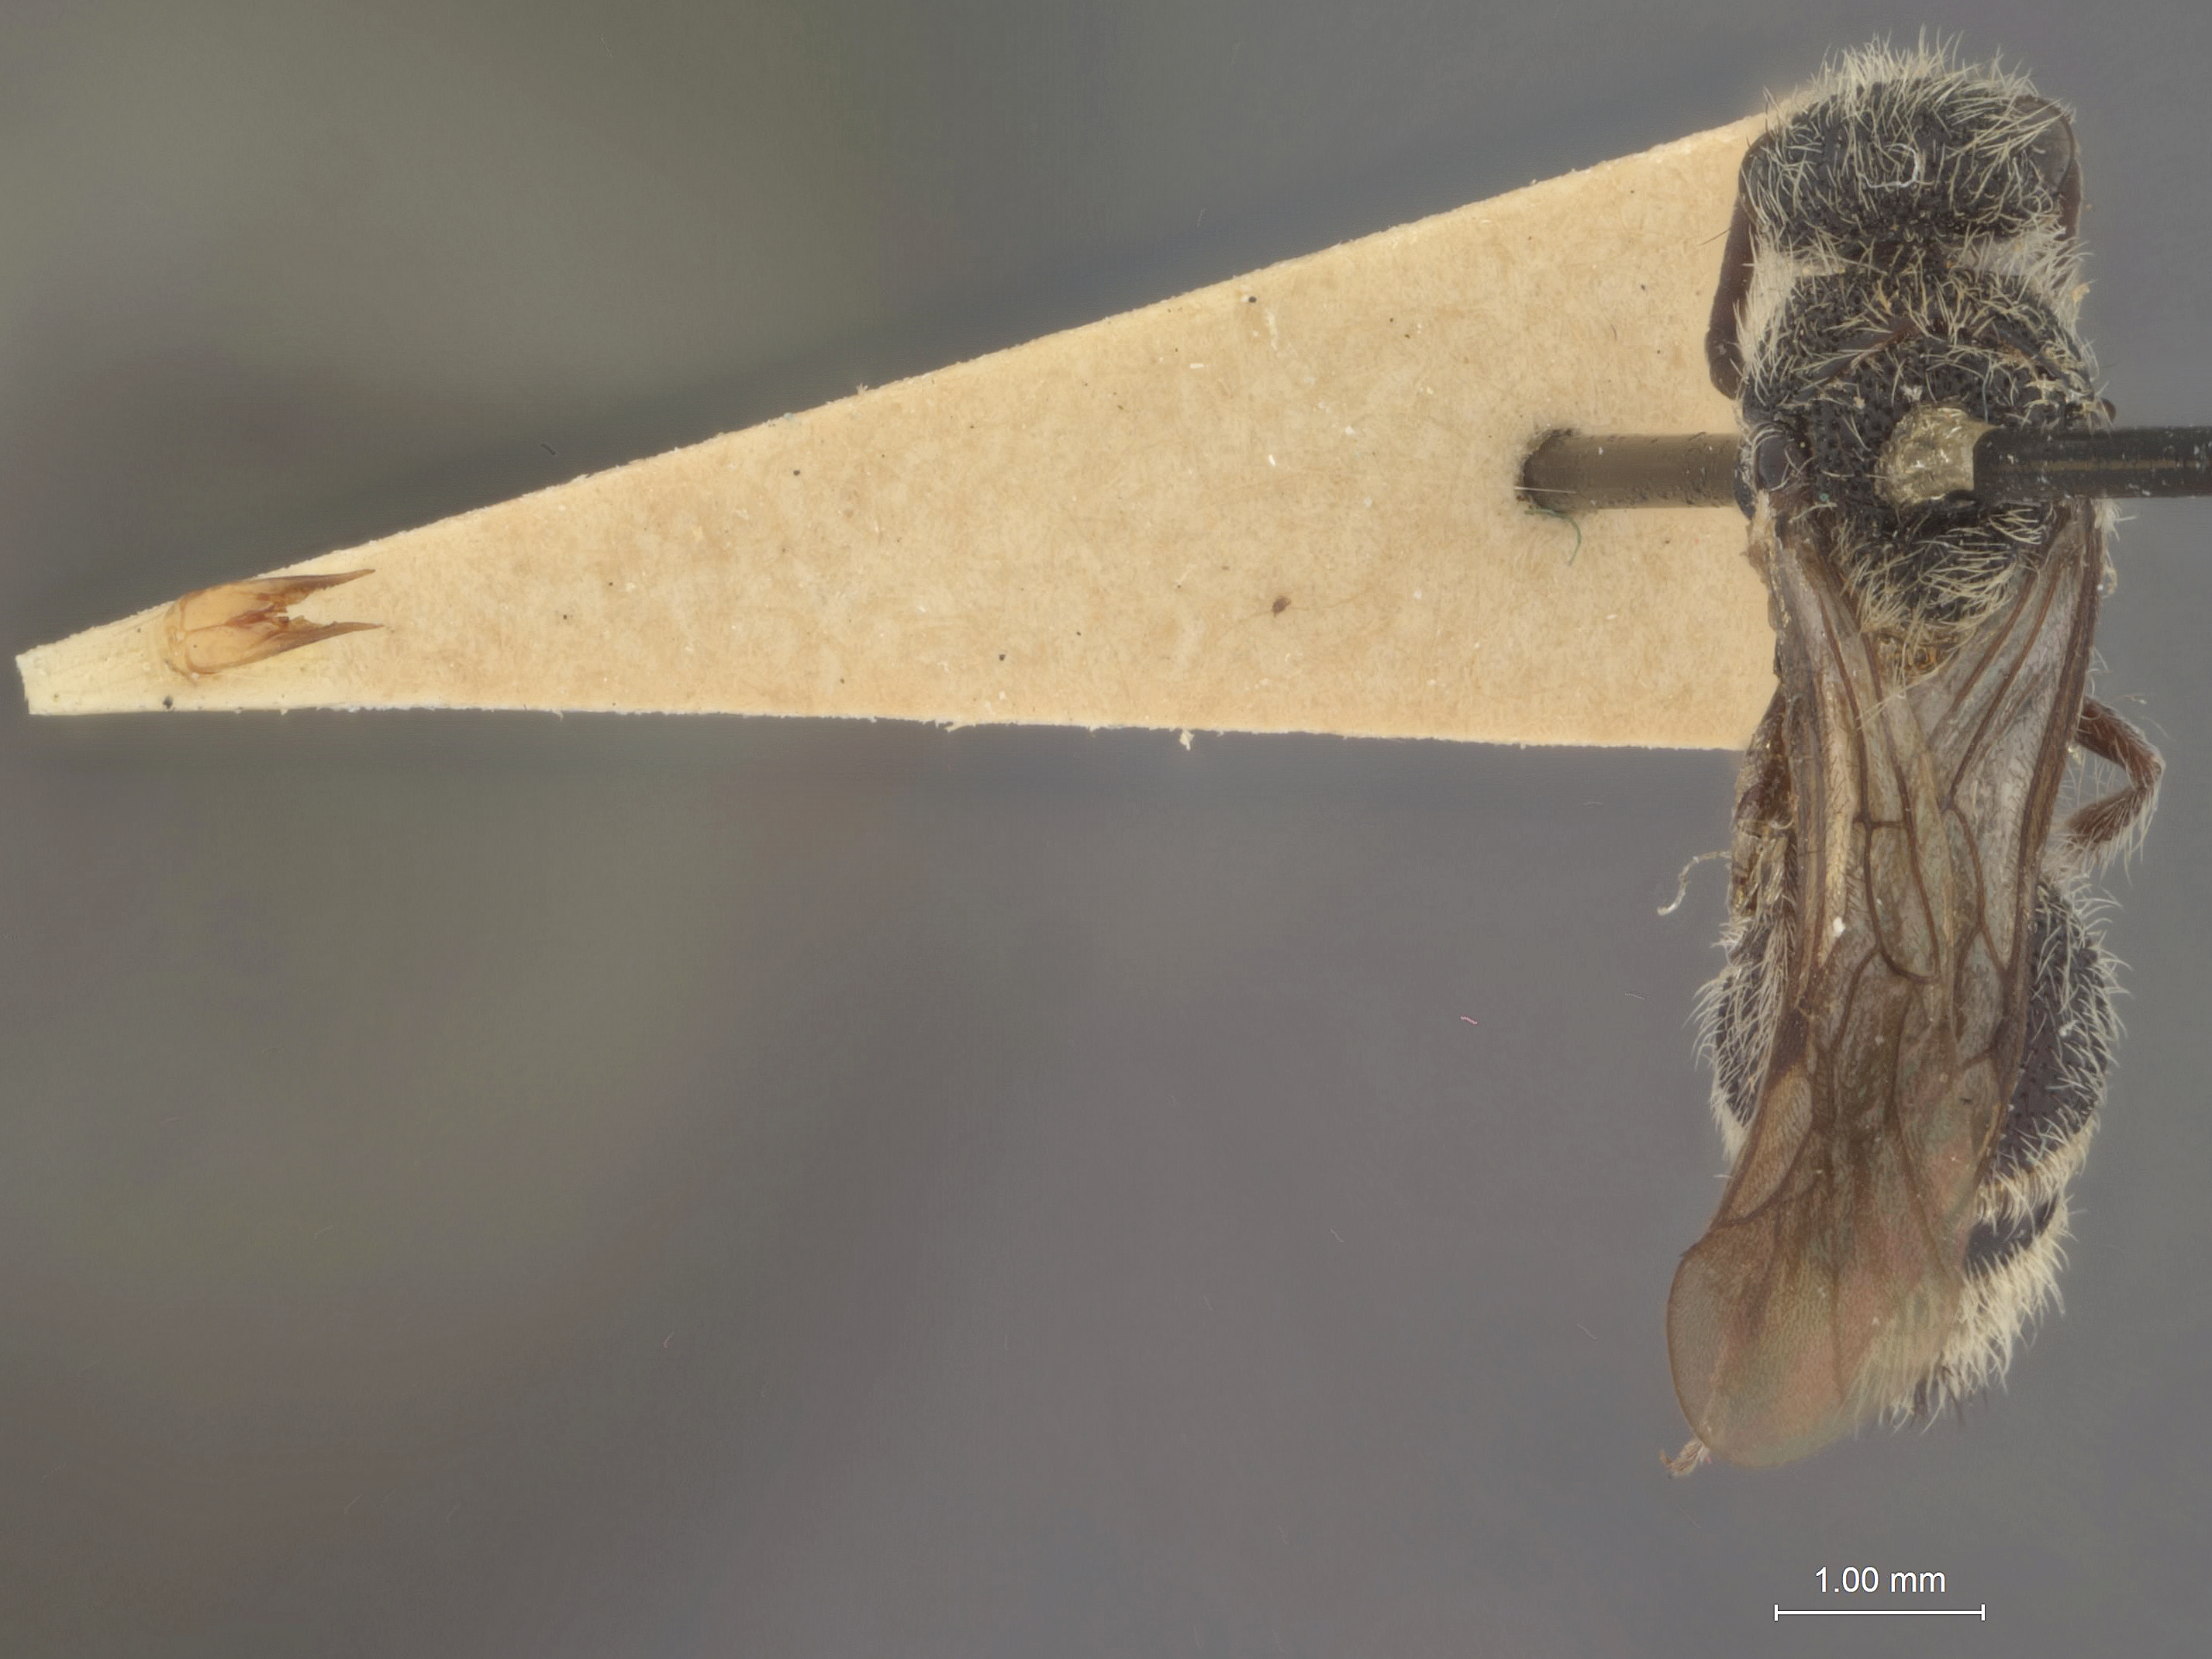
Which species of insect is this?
Mutilla aegaeon
